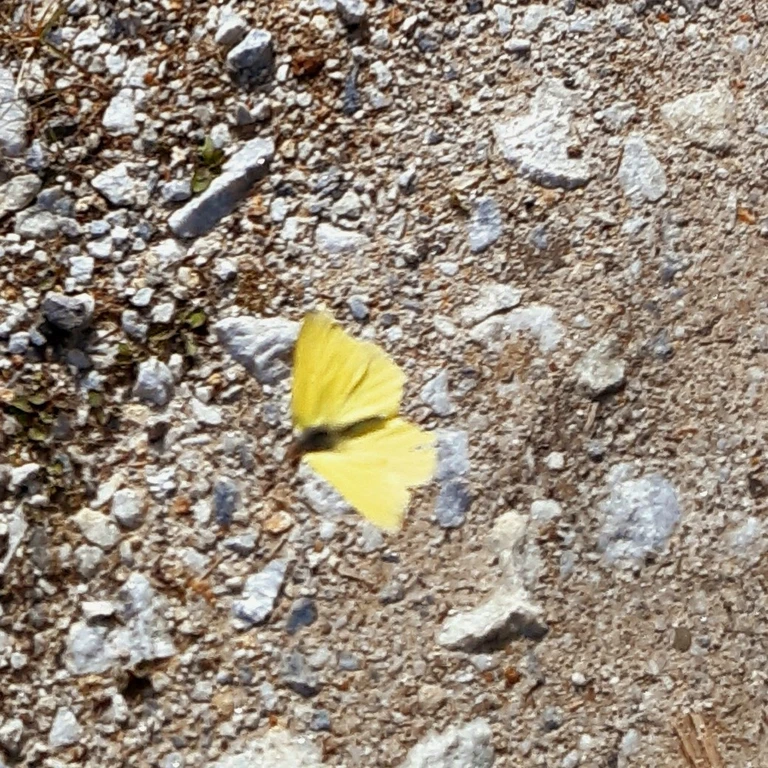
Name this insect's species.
Gonepteryx rhamni
